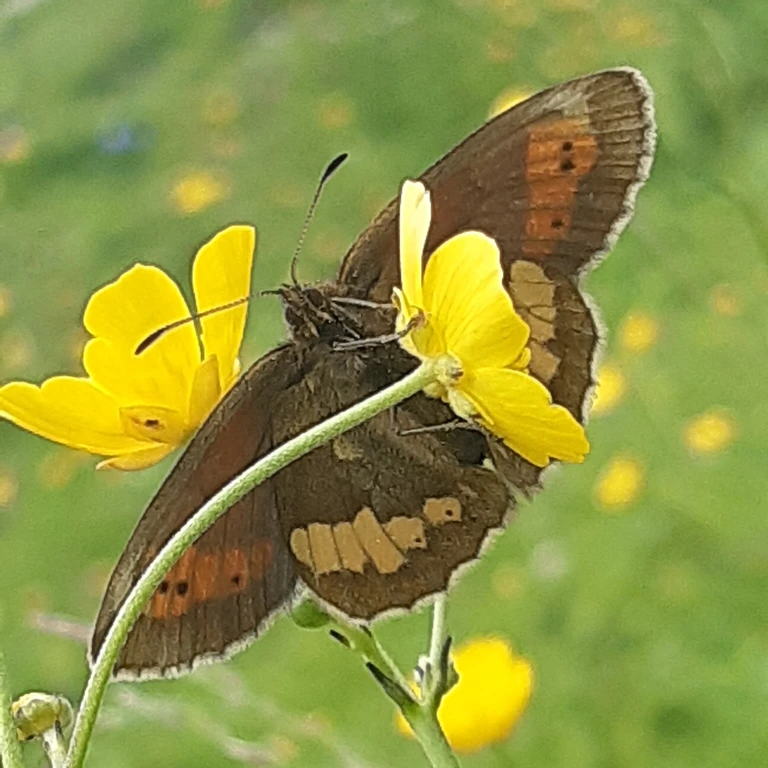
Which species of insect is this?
Erebia manto
